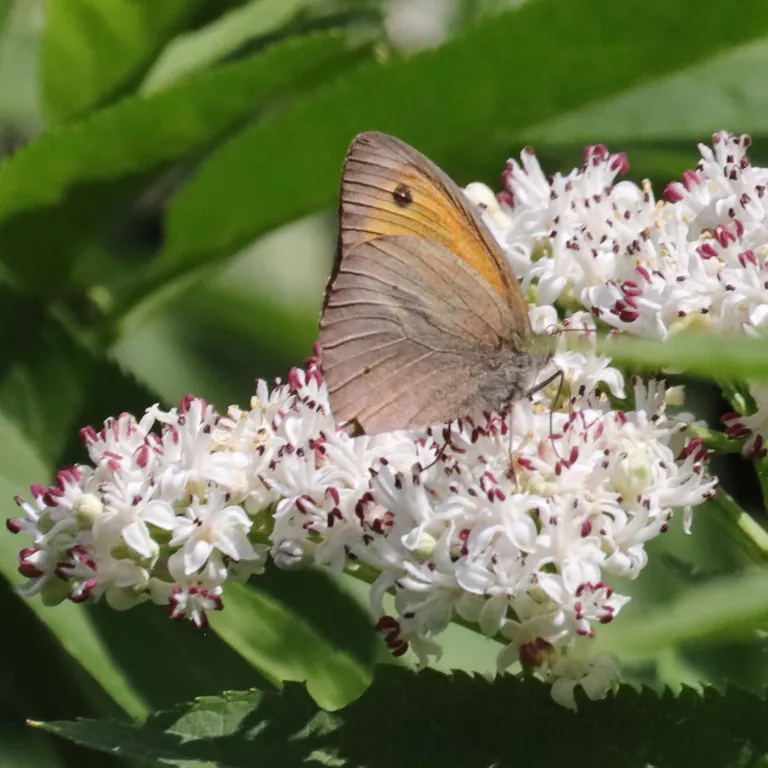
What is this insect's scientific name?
Maniola jurtina
